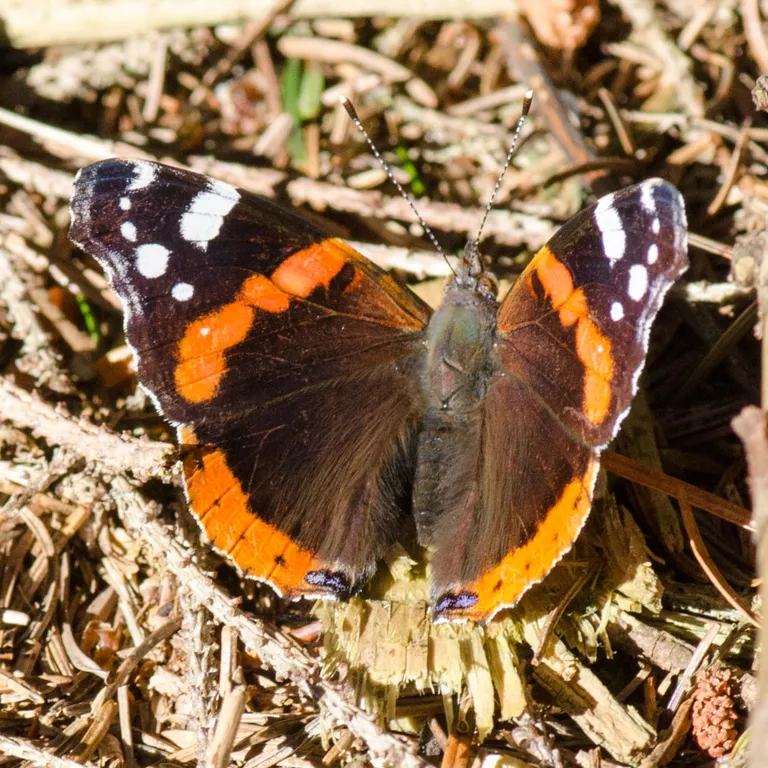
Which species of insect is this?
Vanessa atalanta
